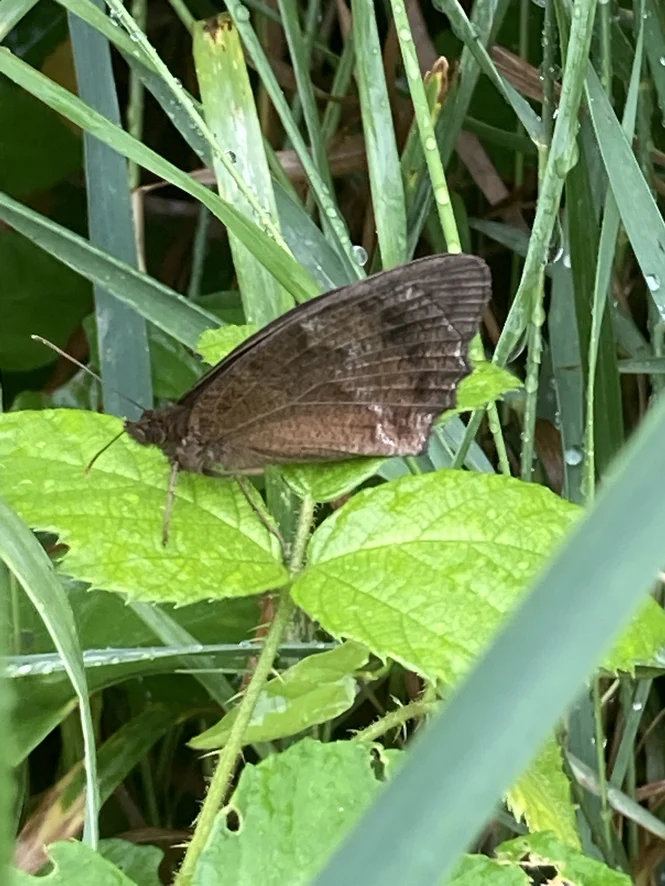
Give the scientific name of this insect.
Minois dryas
